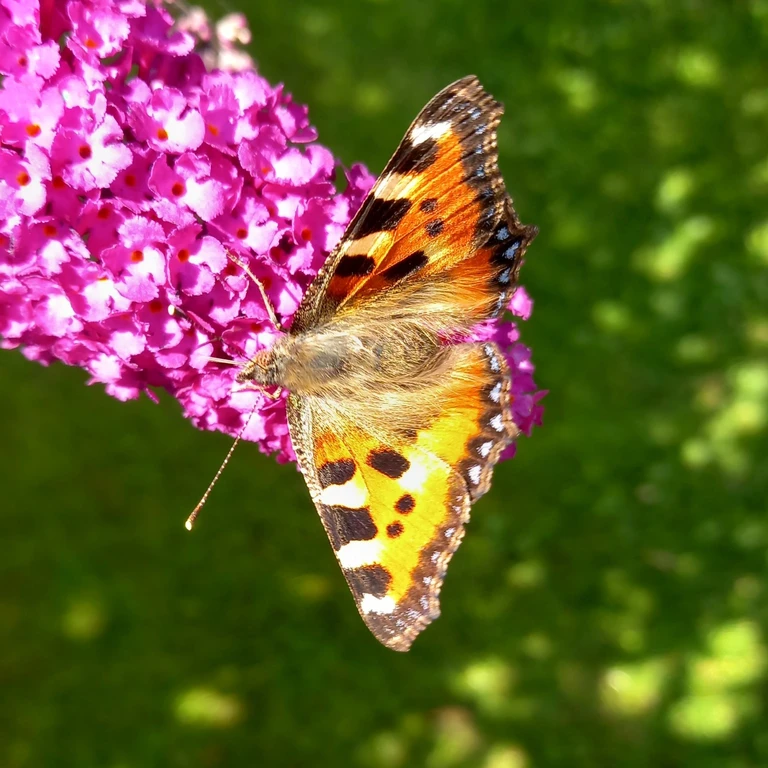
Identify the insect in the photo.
Aglais urticae
